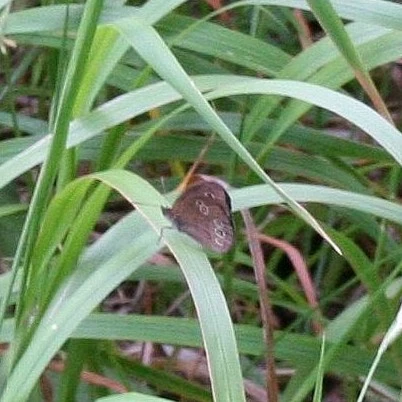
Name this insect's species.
Aphantopus hyperantus
